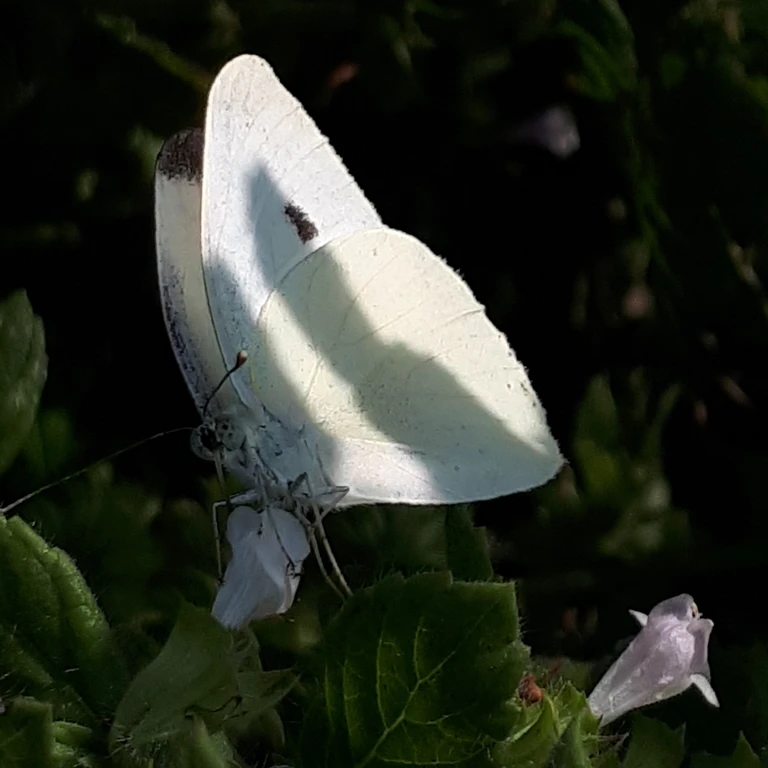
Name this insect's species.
Pieris rapae
